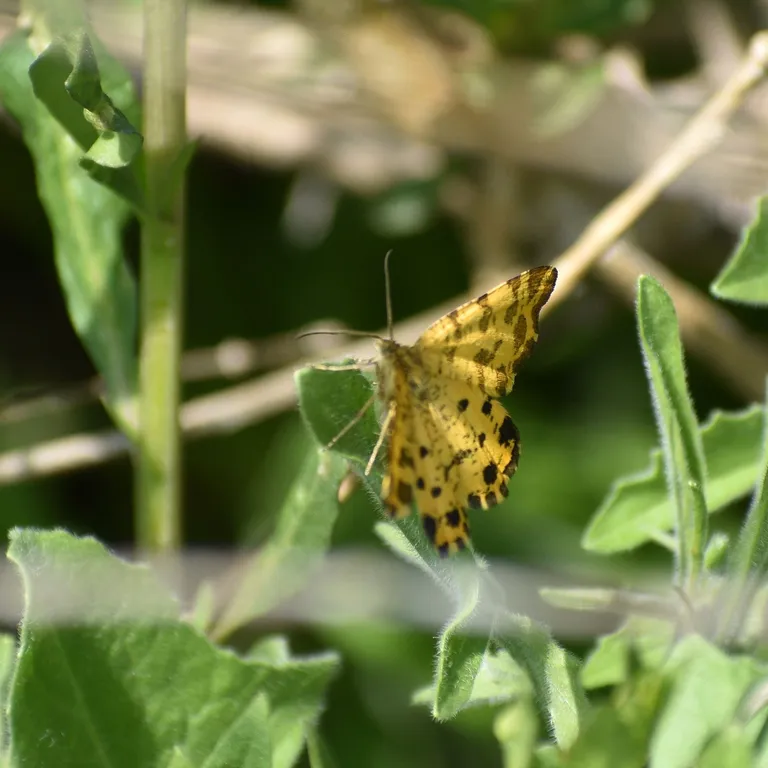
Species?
Pseudopanthera macularia
